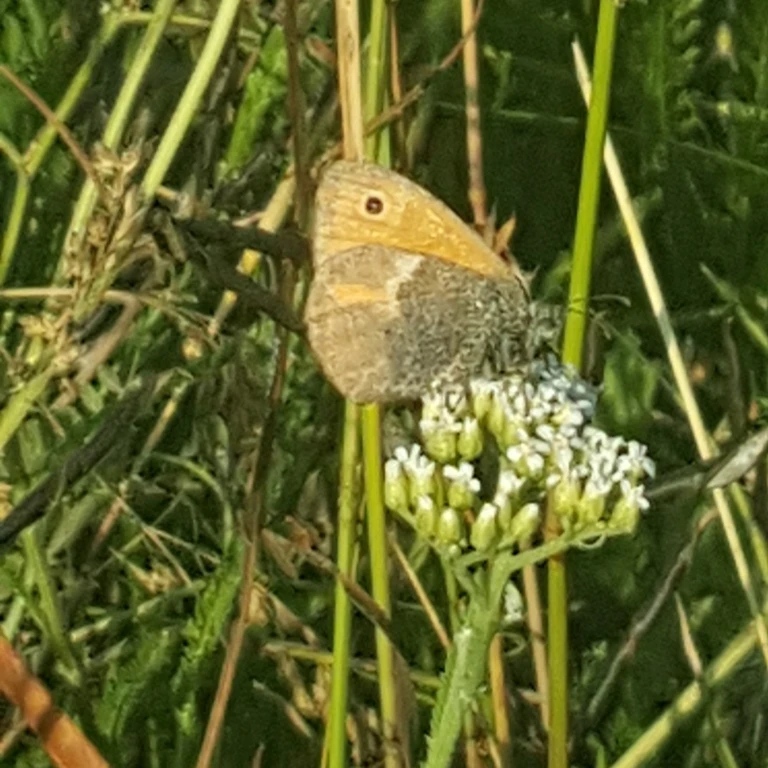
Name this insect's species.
Coenonympha pamphilus
